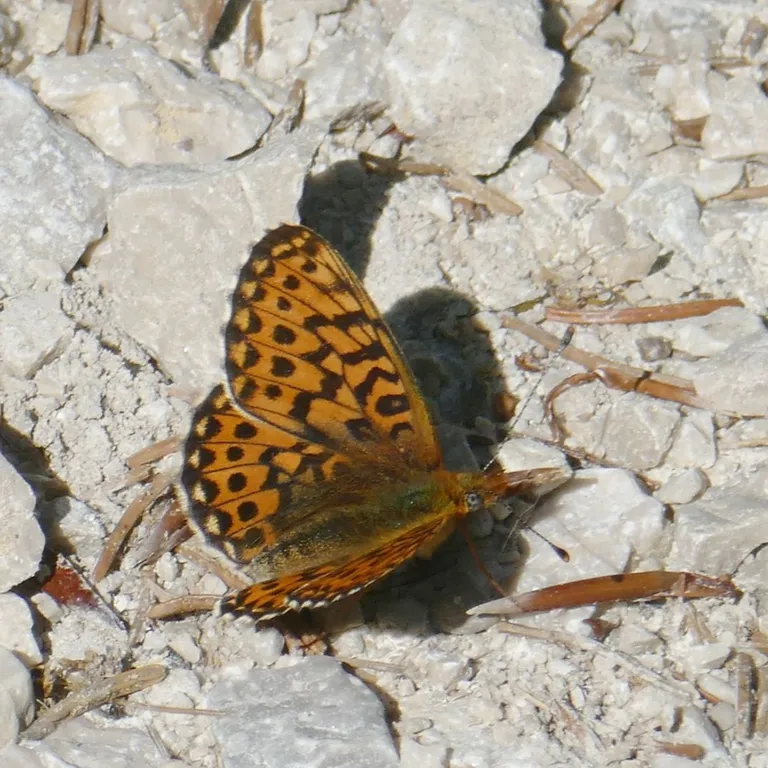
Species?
Boloria euphrosyne (also Clossiana euphrosyne)
